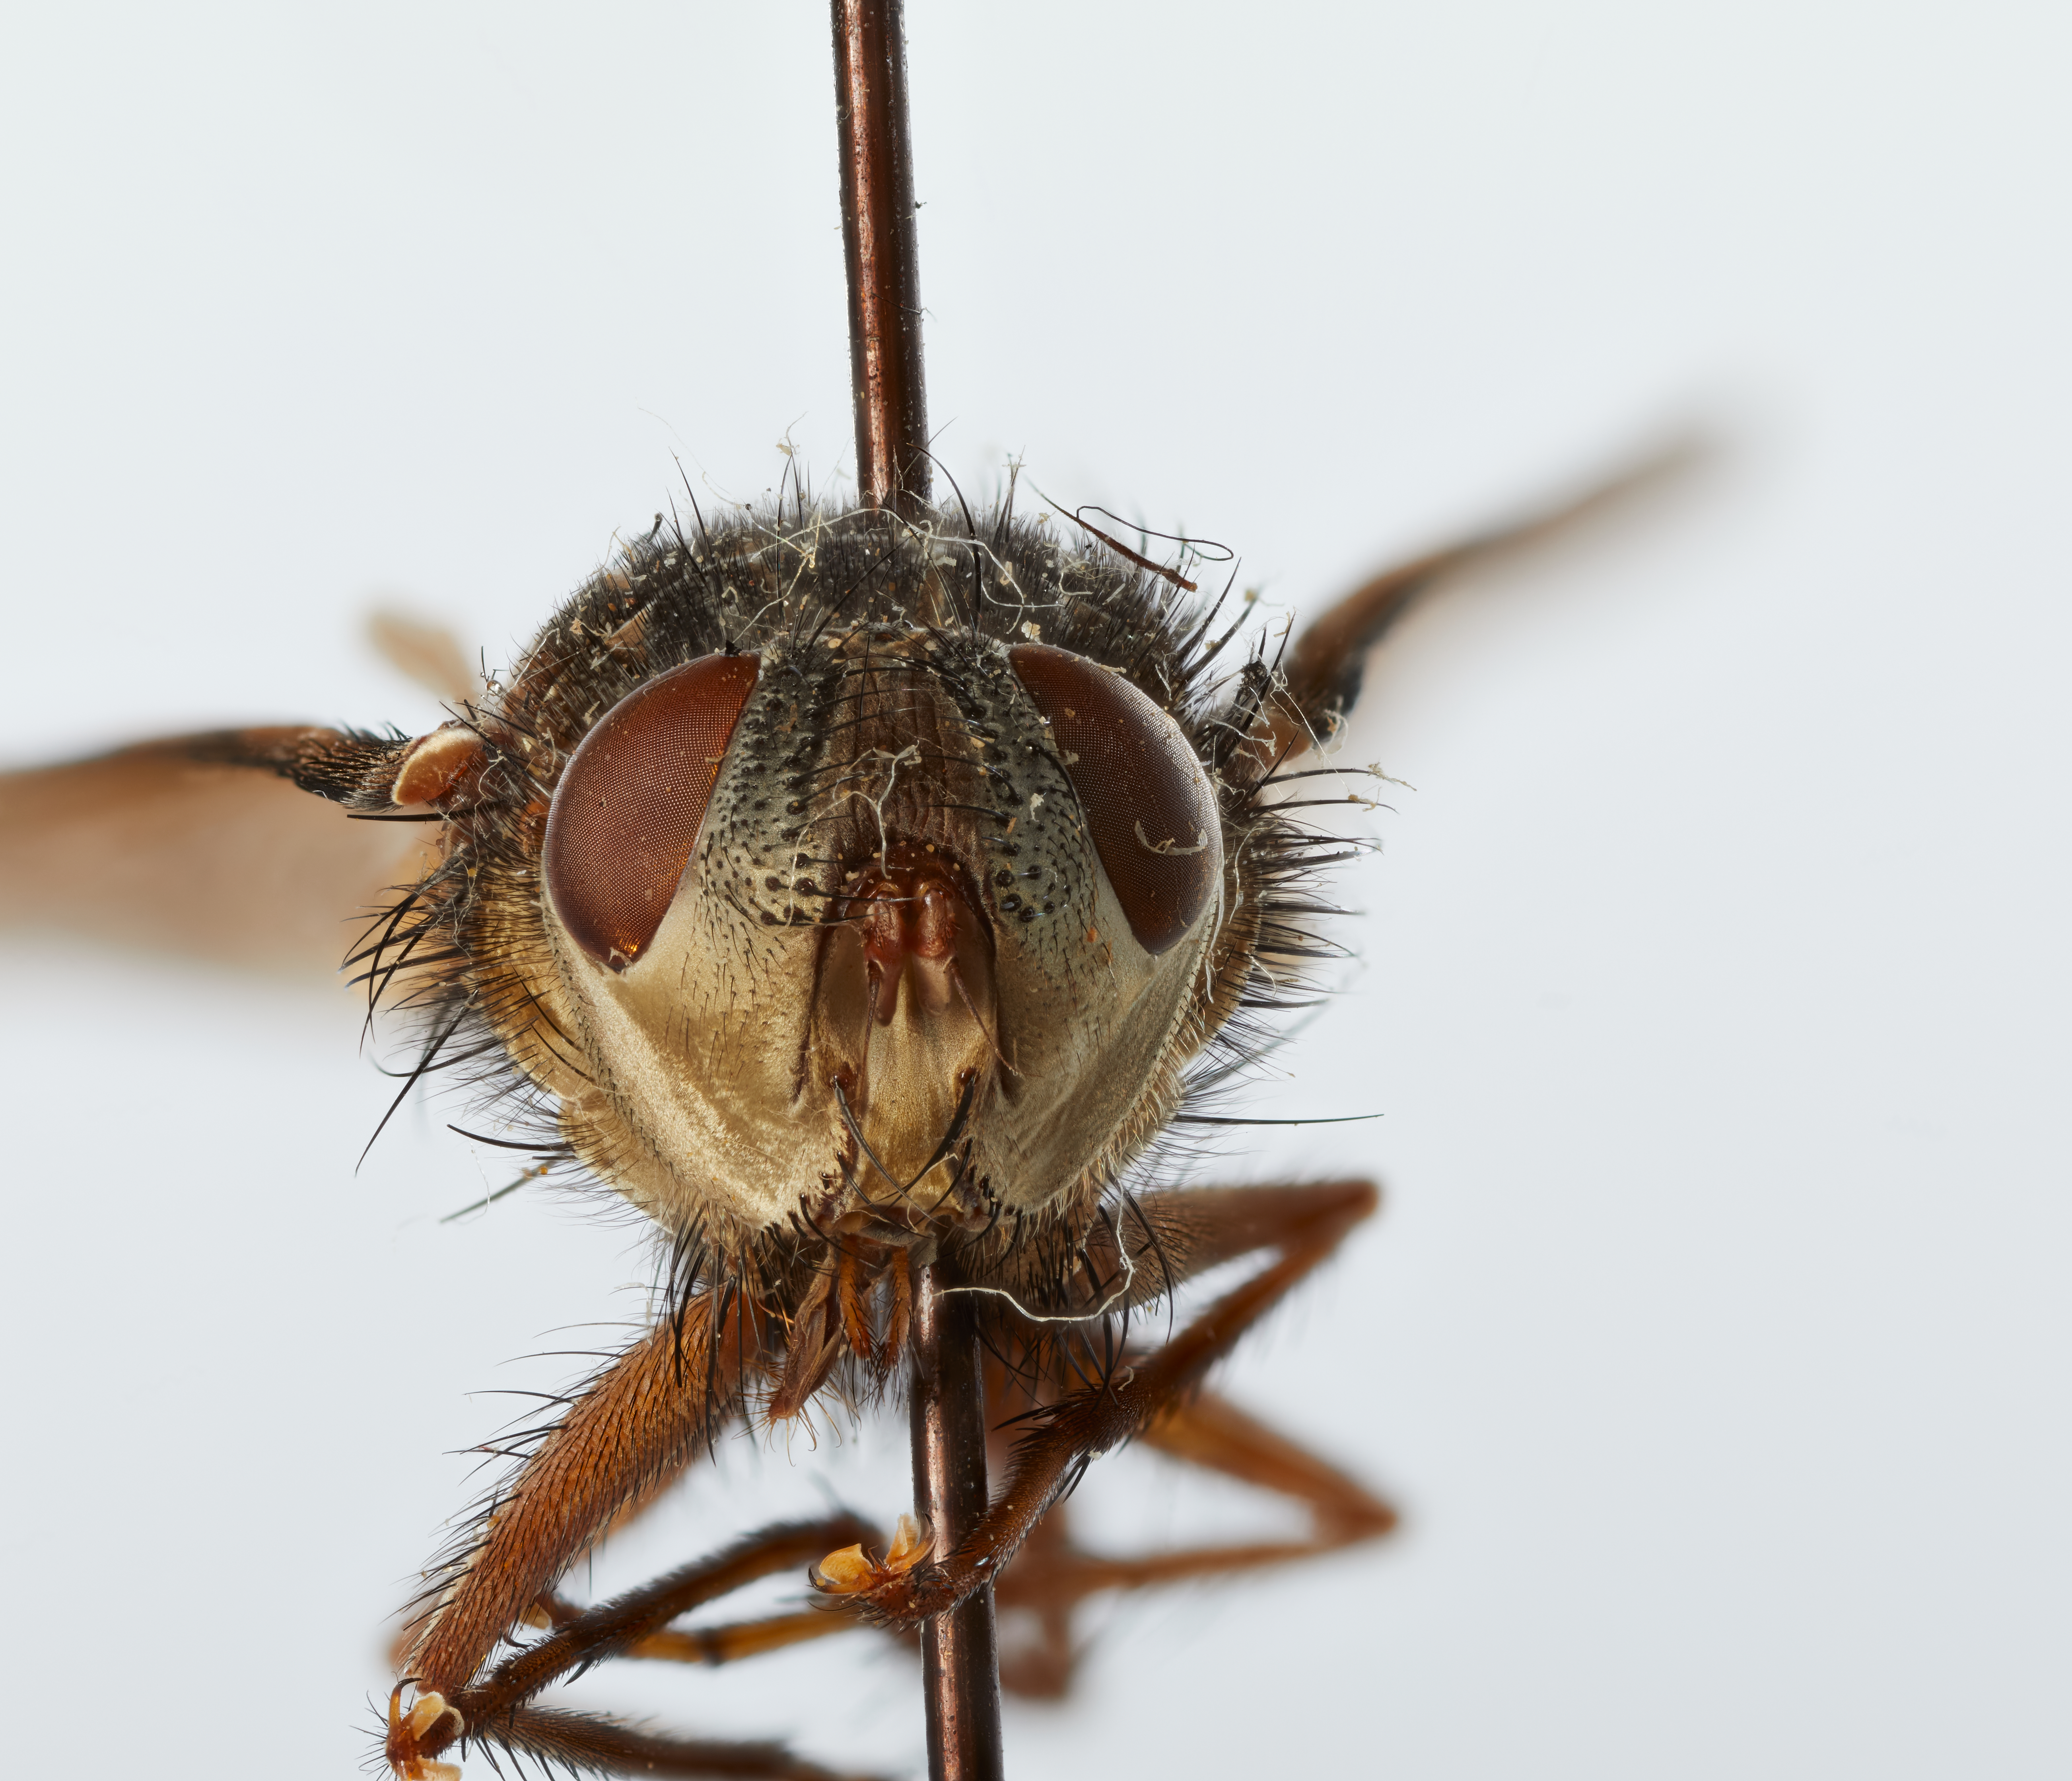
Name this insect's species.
Megaprosopus andinus
